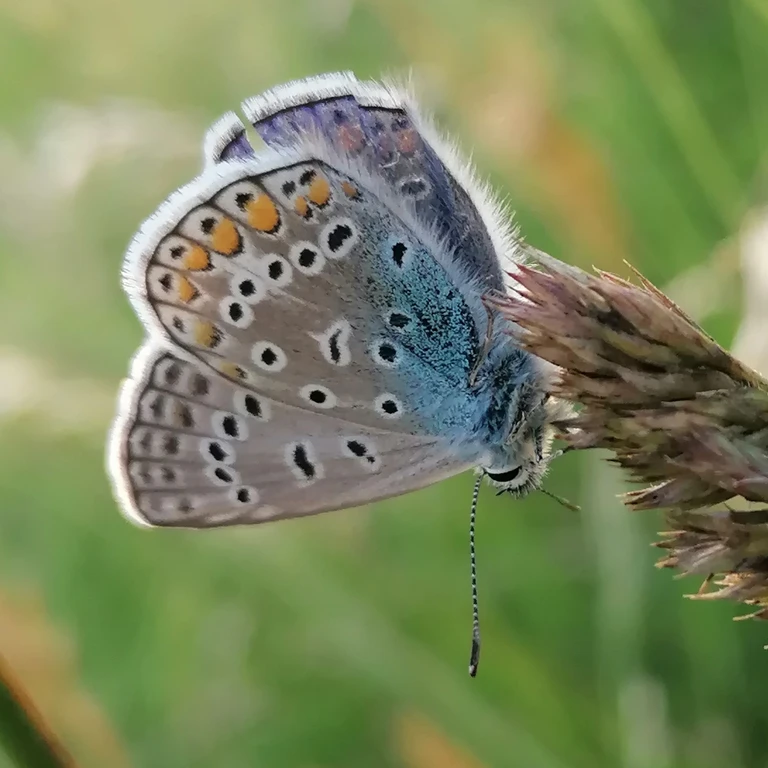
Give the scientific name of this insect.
Polyommatus icarus
